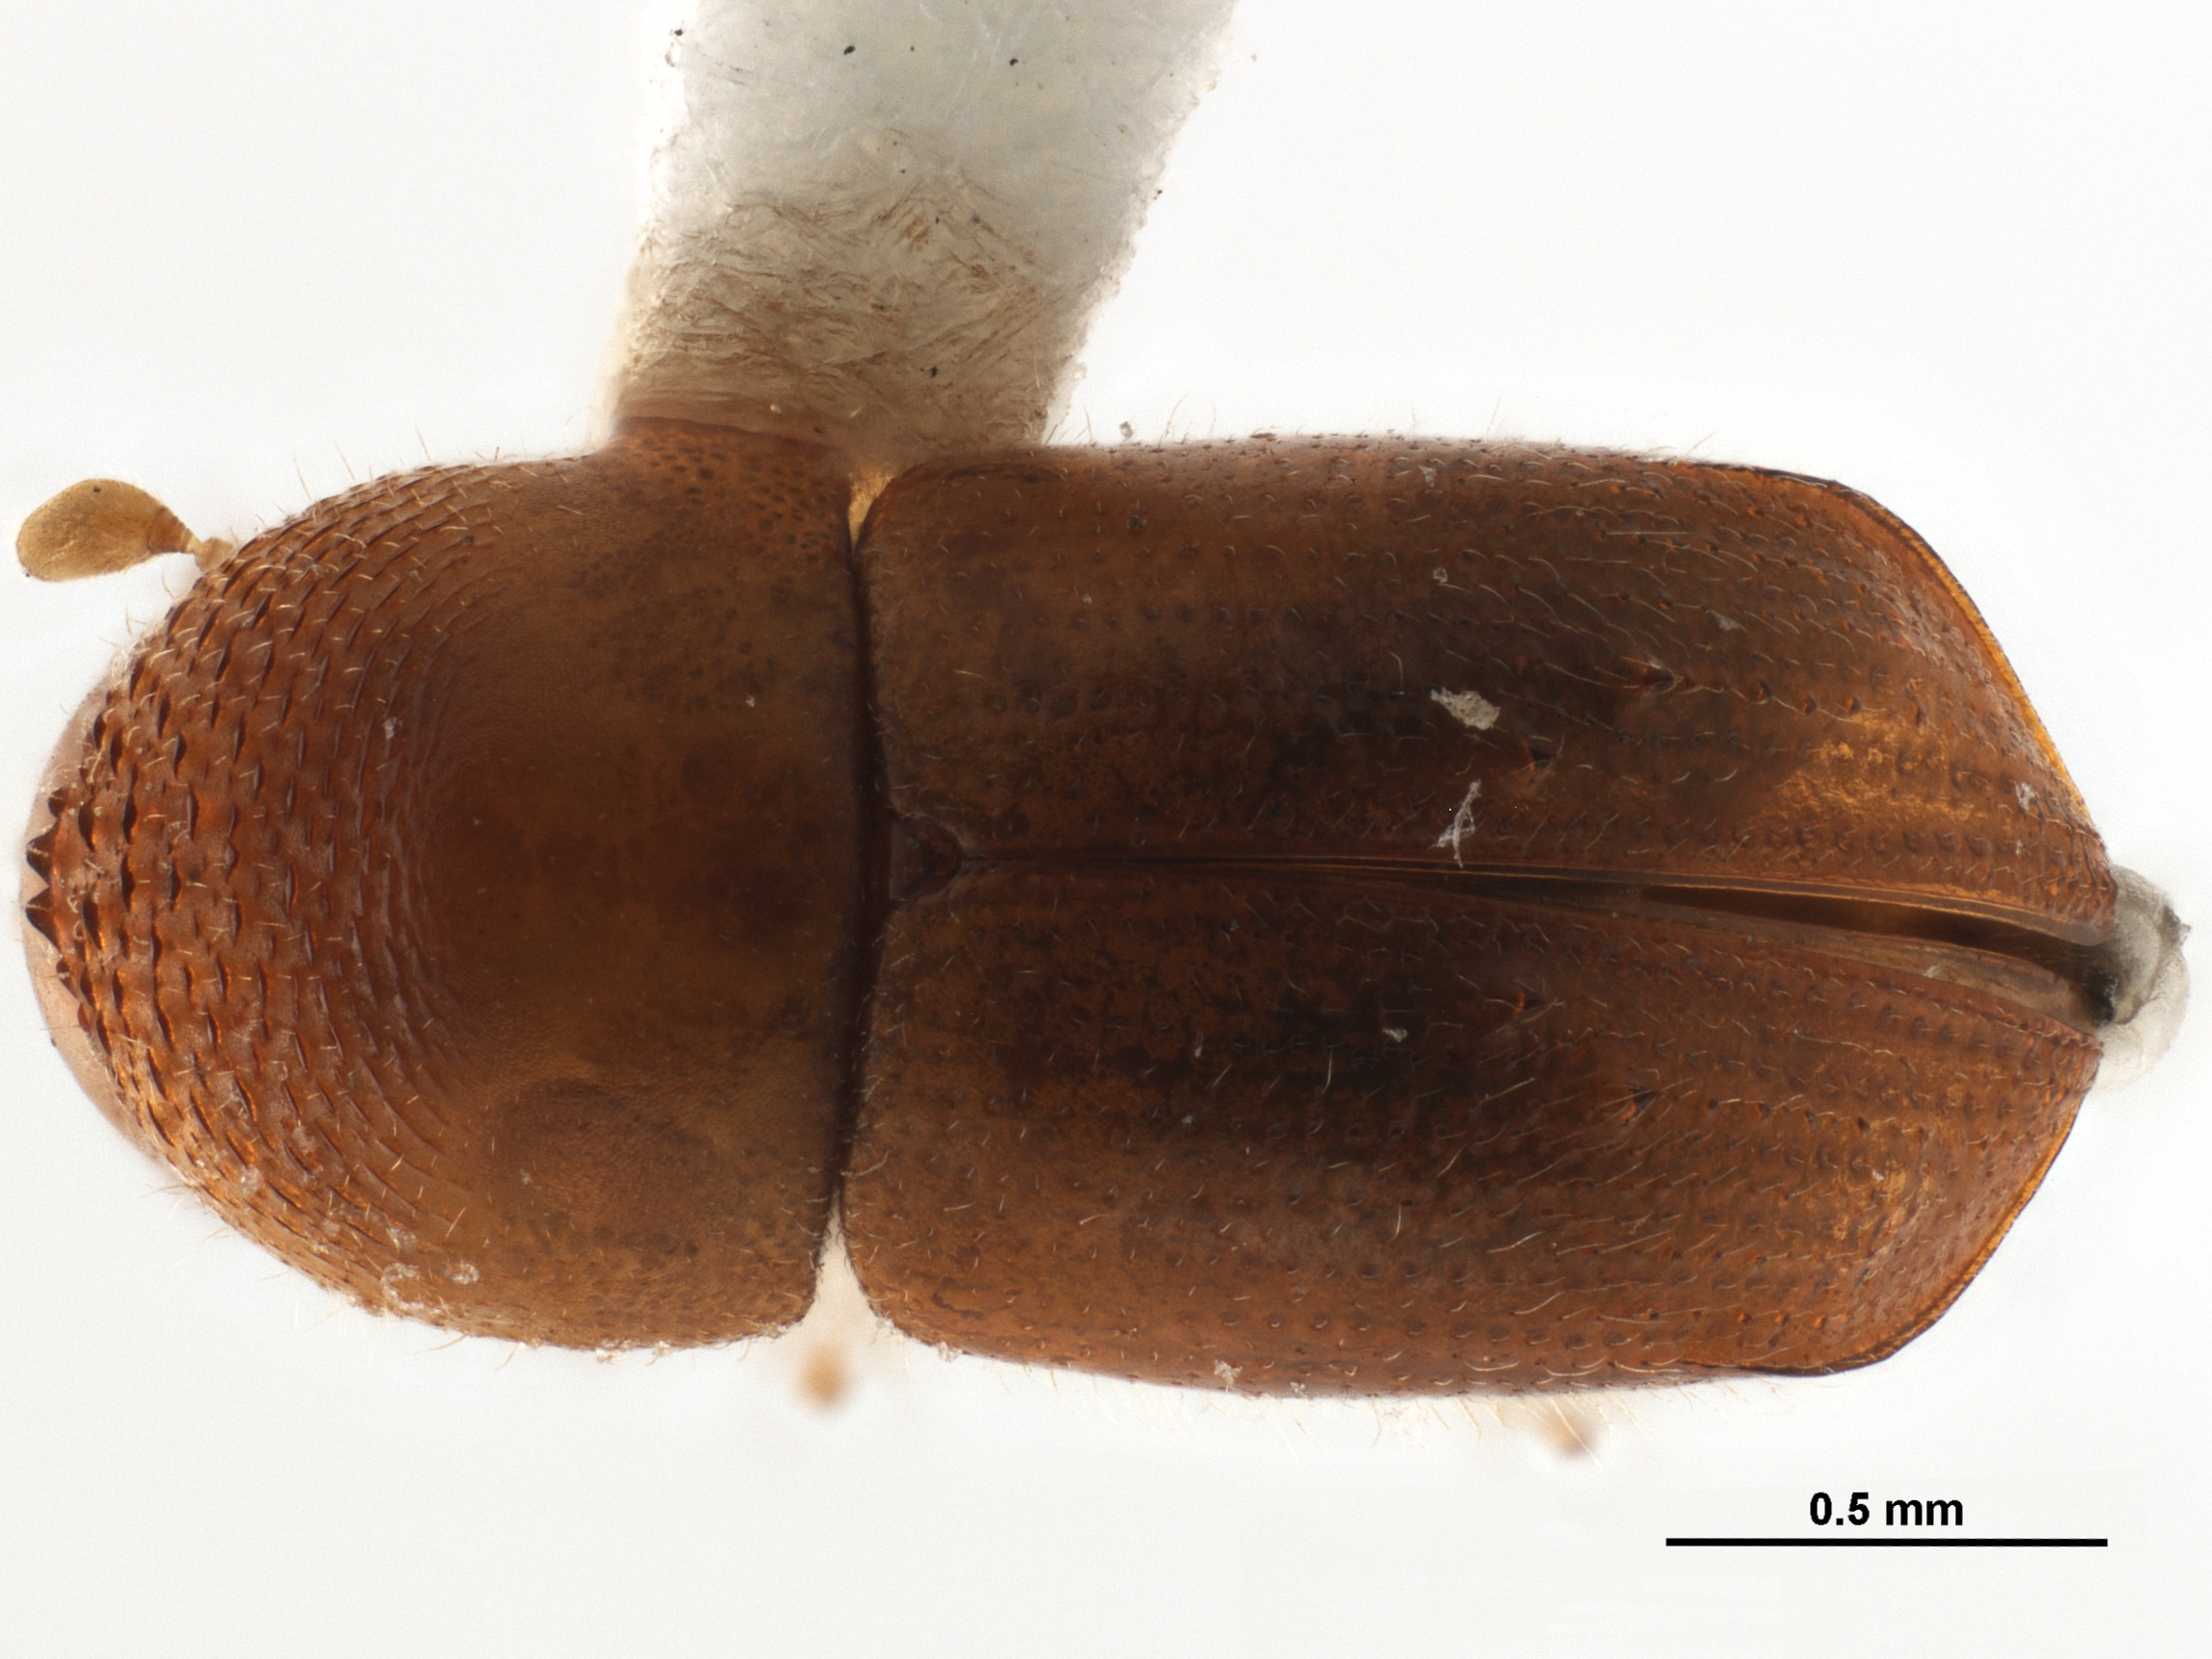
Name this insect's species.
Diuncus adossuarius
